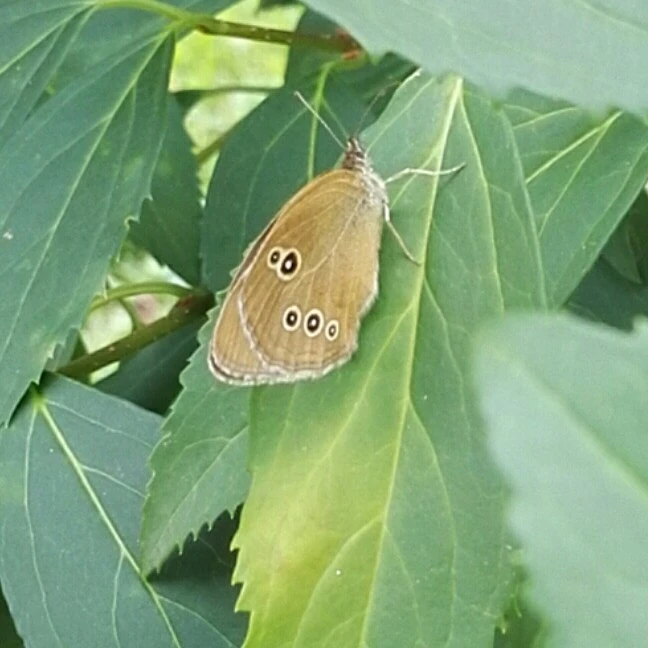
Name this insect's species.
Aphantopus hyperantus
